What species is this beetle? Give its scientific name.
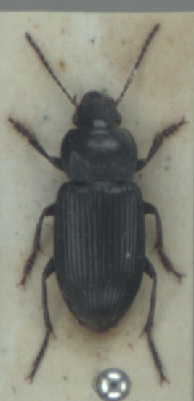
Anisodactylus nemorivagus
